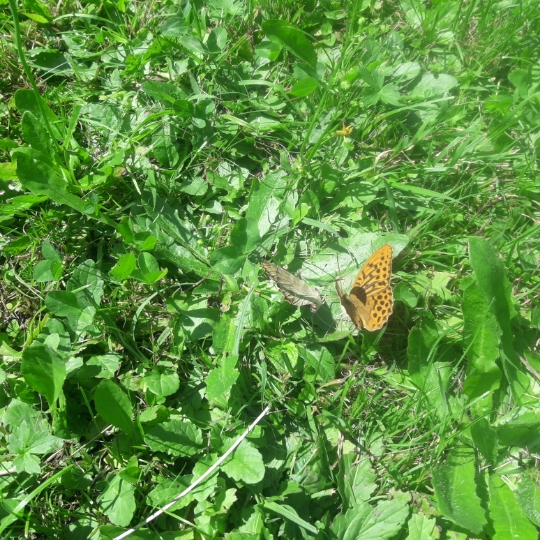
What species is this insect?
Argynnis paphia
